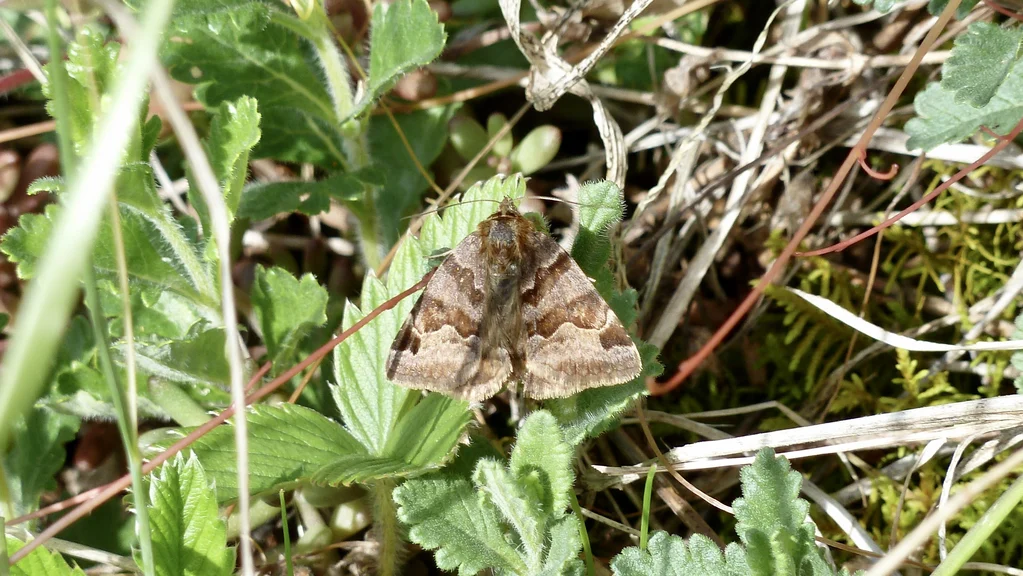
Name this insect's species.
Euclidia glyphica
